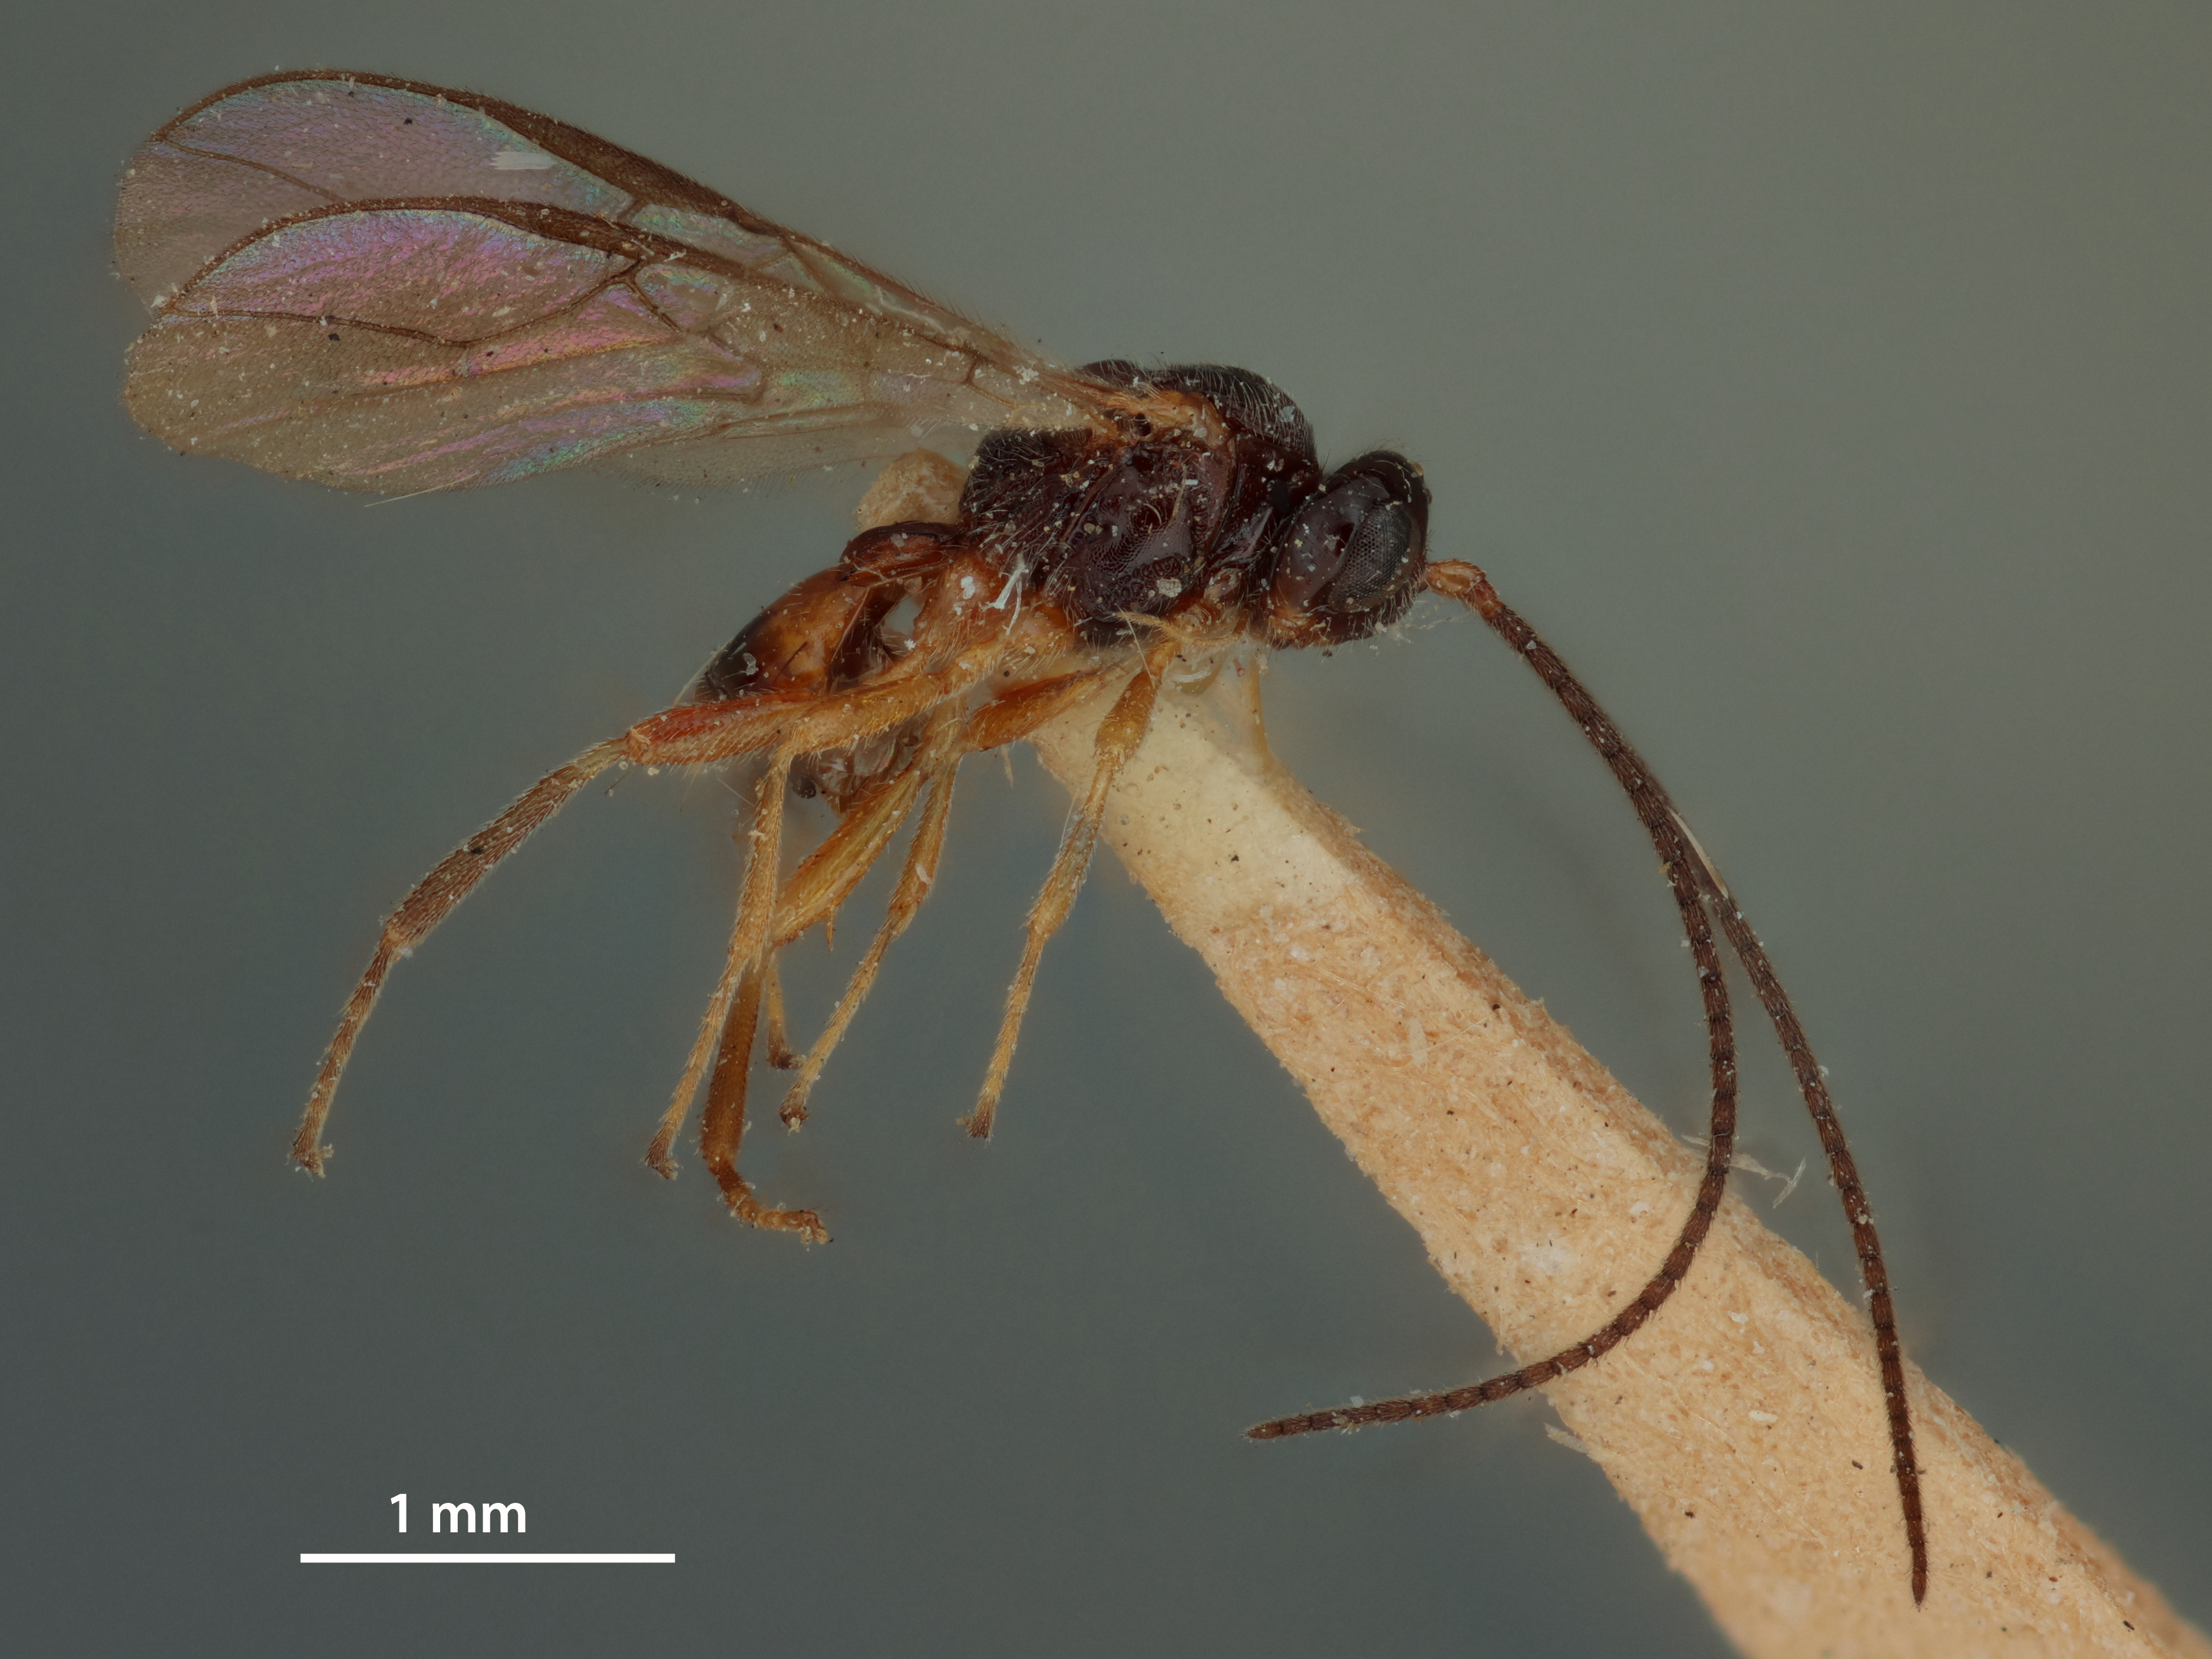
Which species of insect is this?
Opius apicalis
